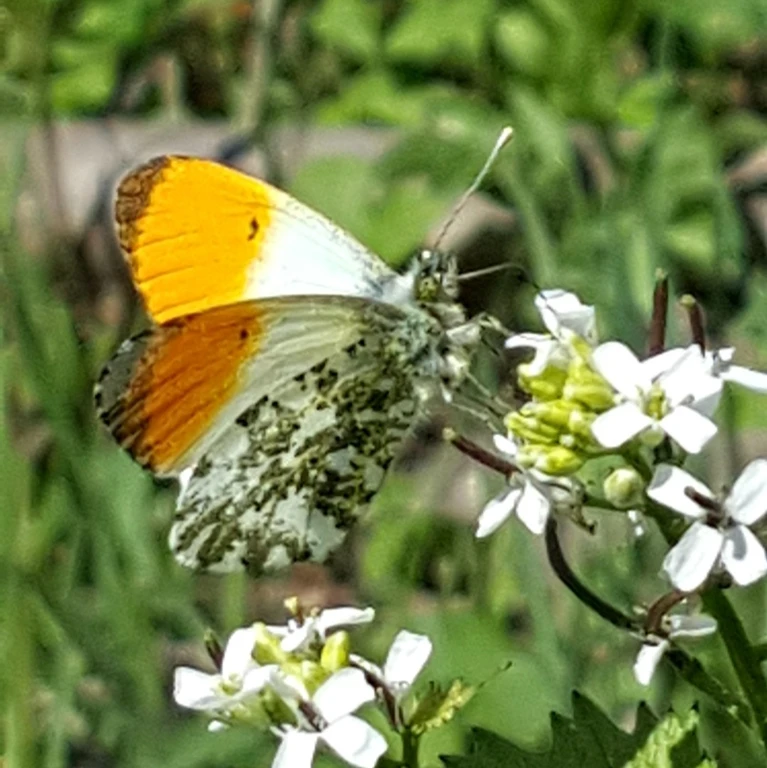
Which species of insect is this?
Anthocharis cardamines
